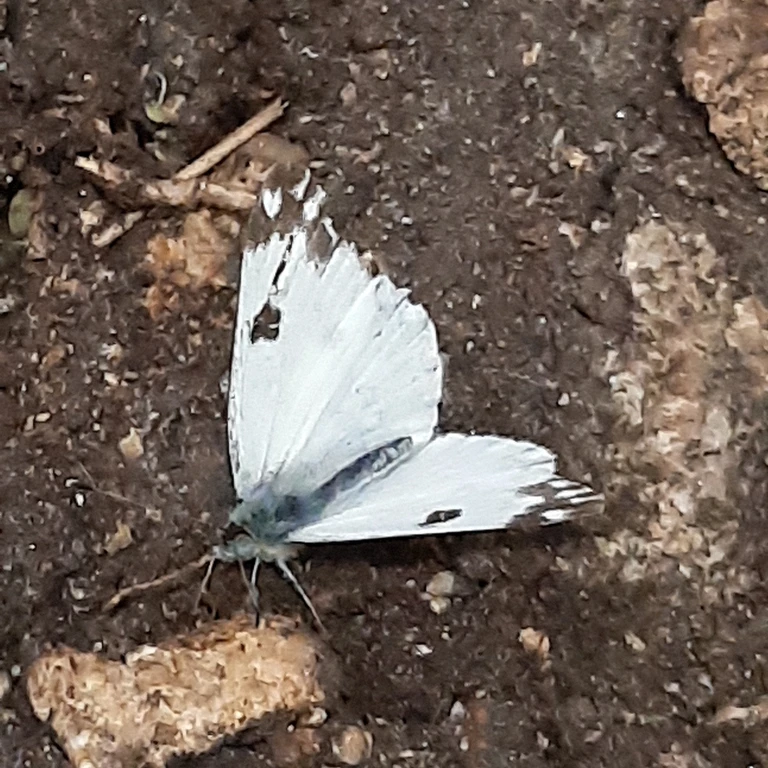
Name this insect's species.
Pontia edusa
